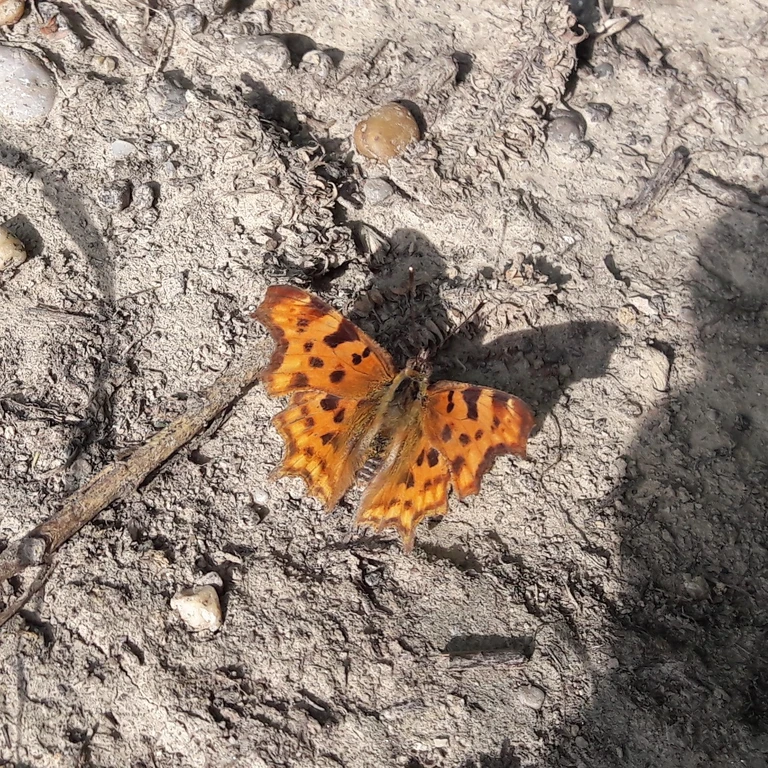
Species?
Polygonia c-album
